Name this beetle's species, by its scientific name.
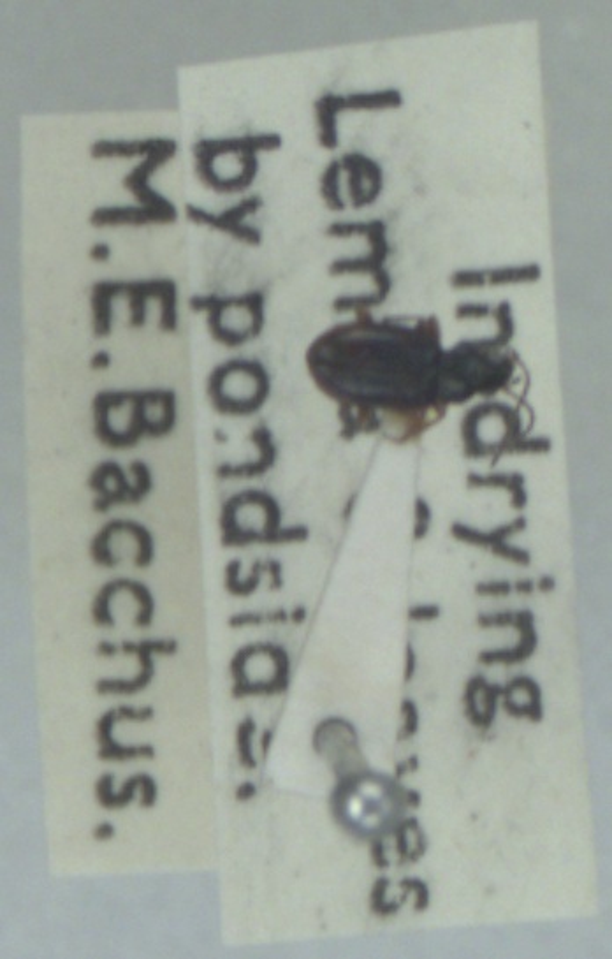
Bembidion clarkei
